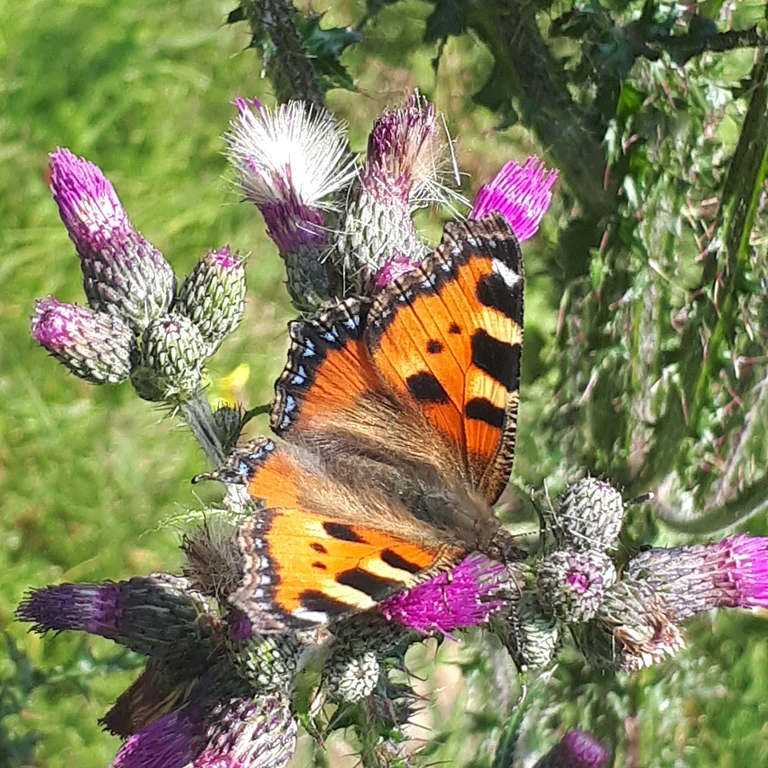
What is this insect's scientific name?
Aglais urticae
